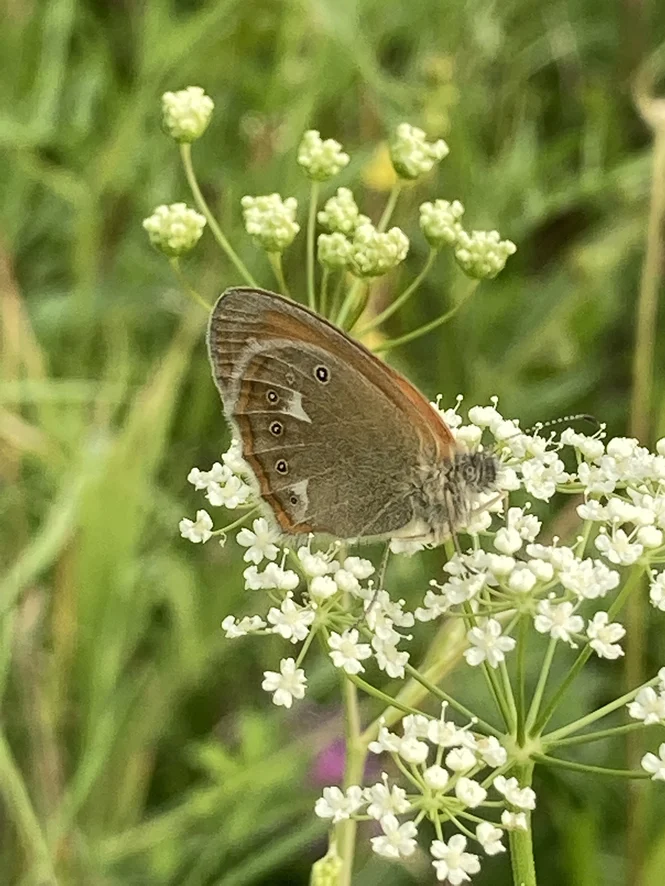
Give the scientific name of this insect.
Coenonympha glycerion (also Coenonympha iphis)
